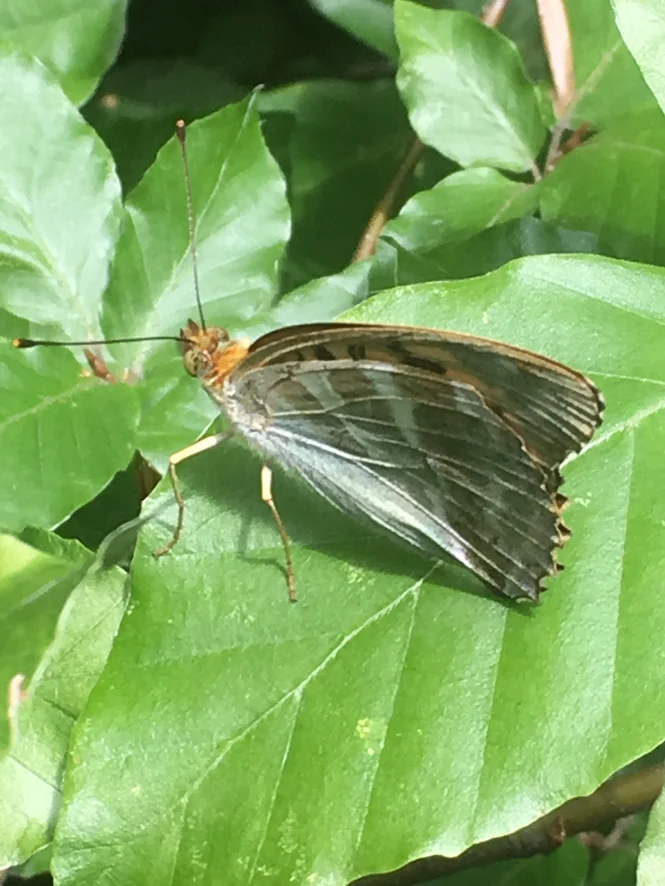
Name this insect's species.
Argynnis paphia
